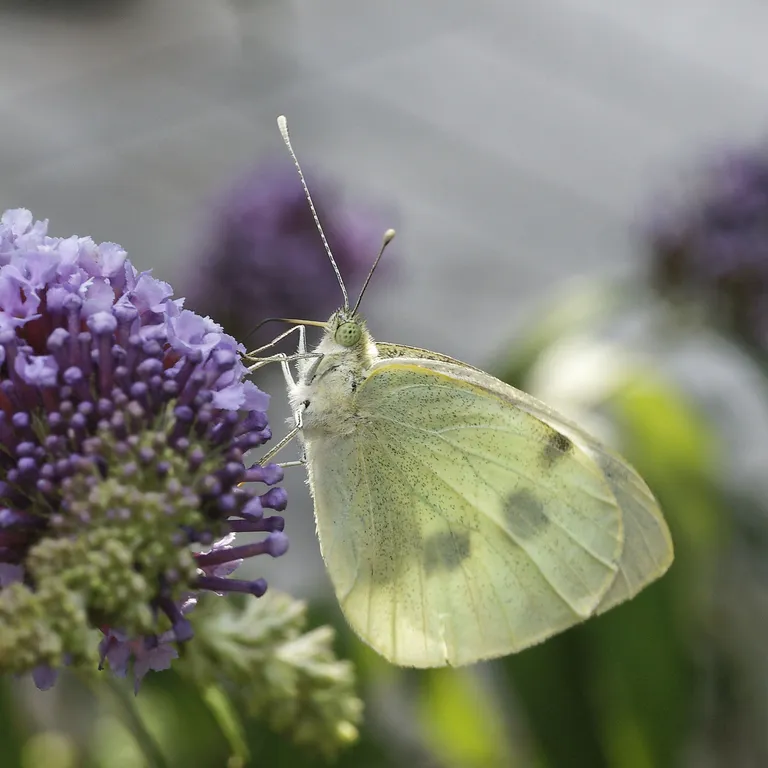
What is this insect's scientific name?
Pieris brassicae
